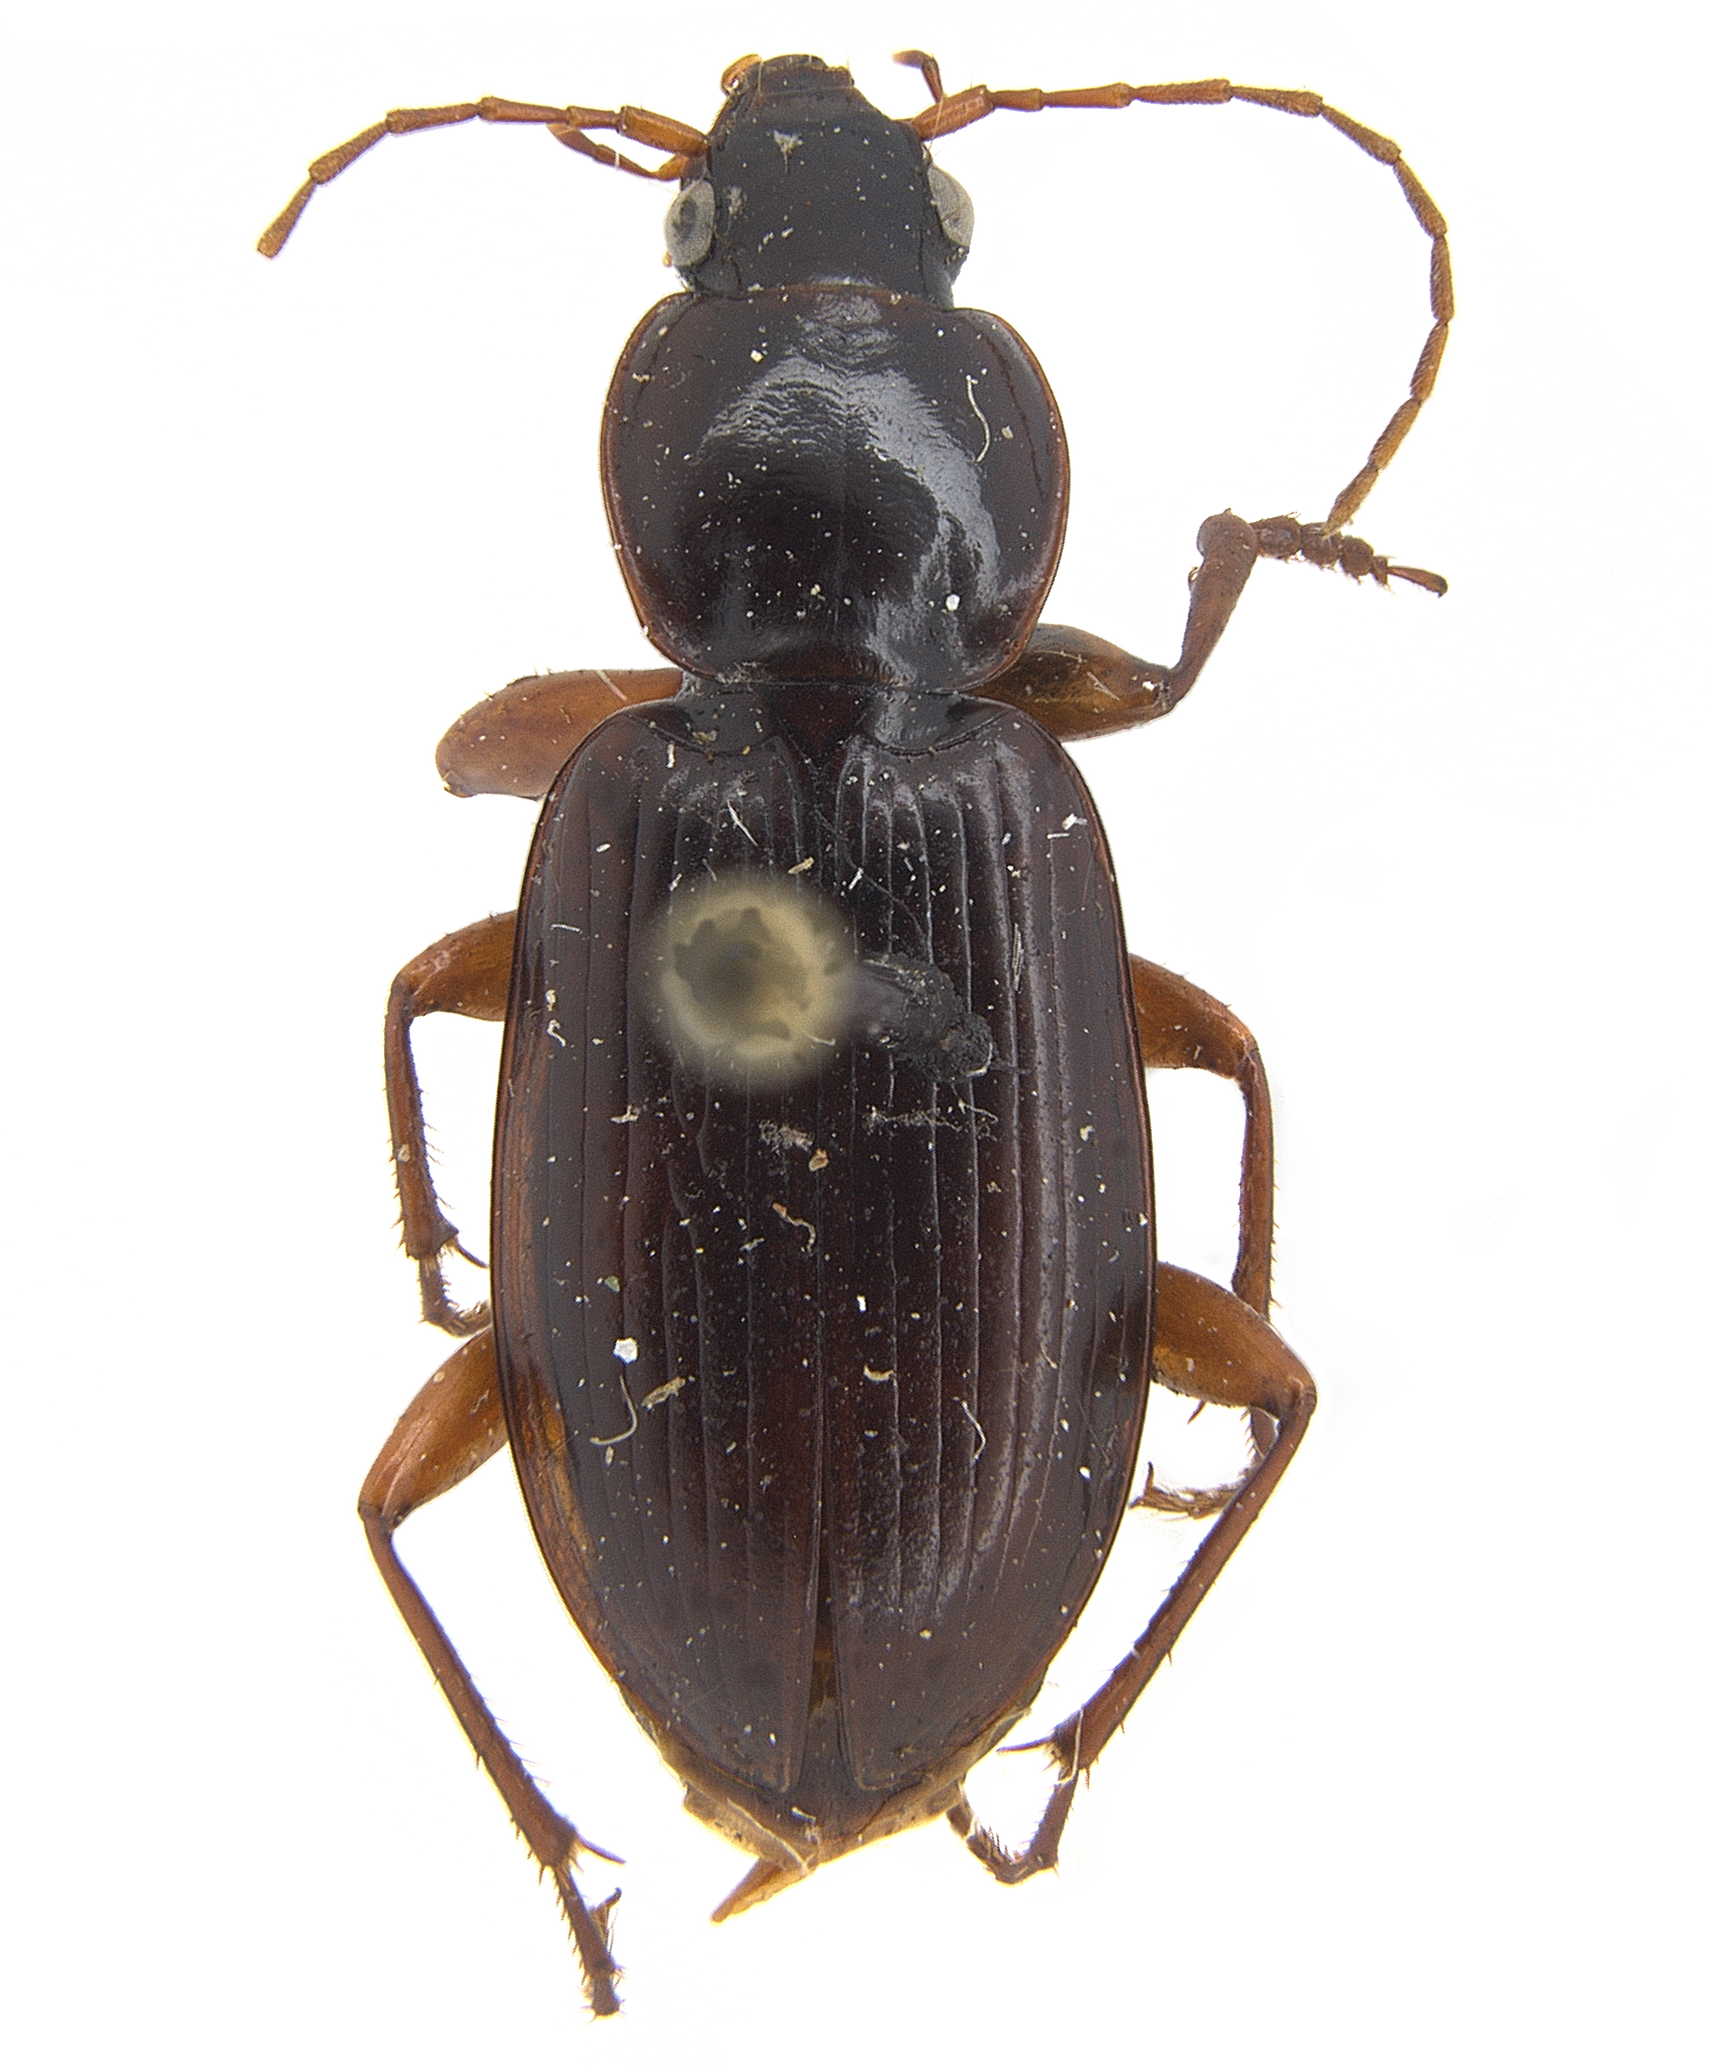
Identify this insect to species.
Synuchus impuctatus
